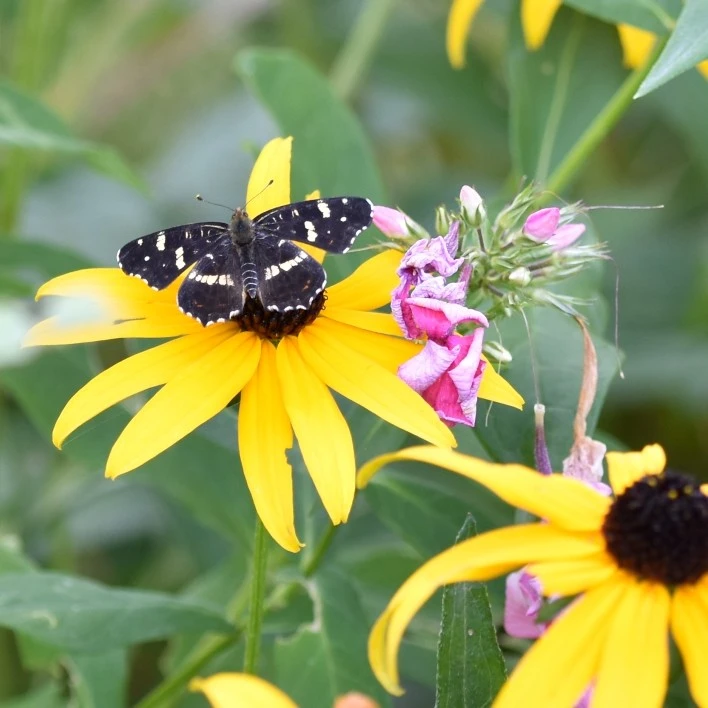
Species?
Araschnia levana
